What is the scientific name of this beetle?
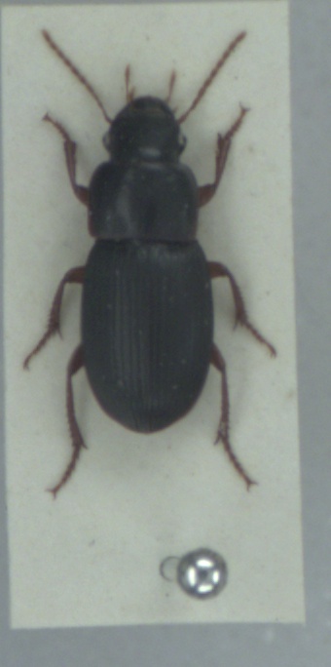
Harpalus latus
